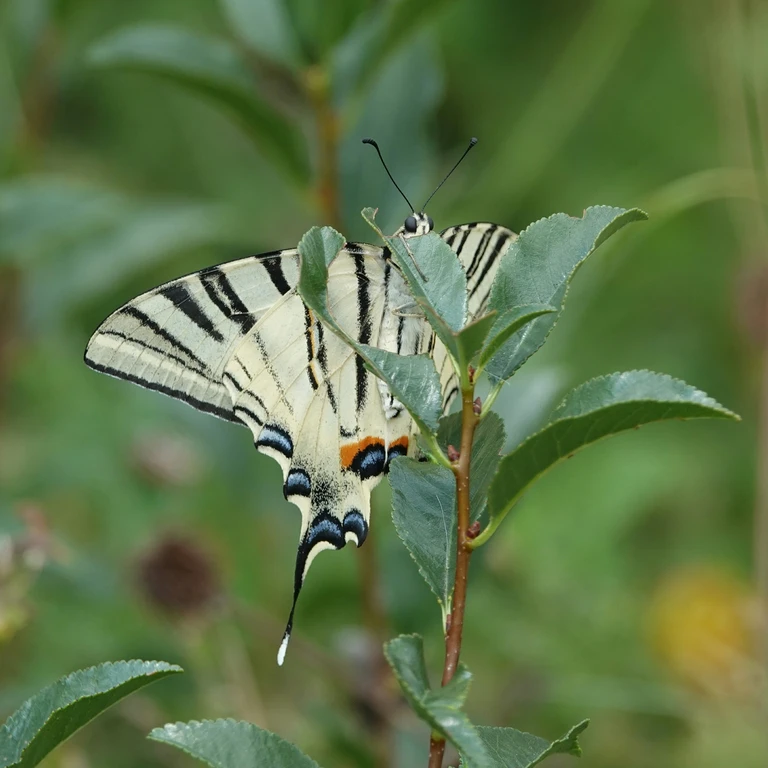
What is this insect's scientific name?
Iphiclides podalirius
